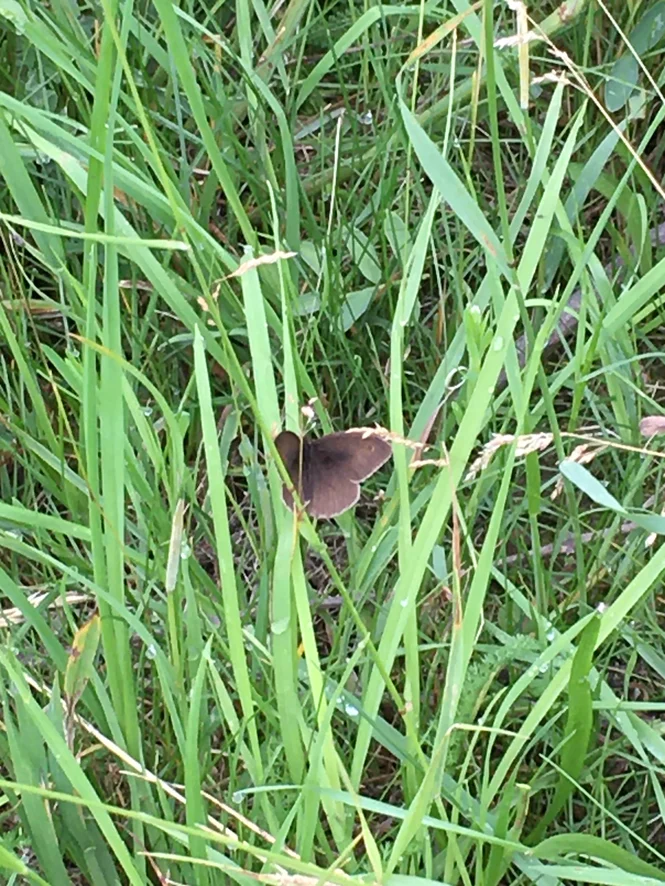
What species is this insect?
Maniola jurtina
